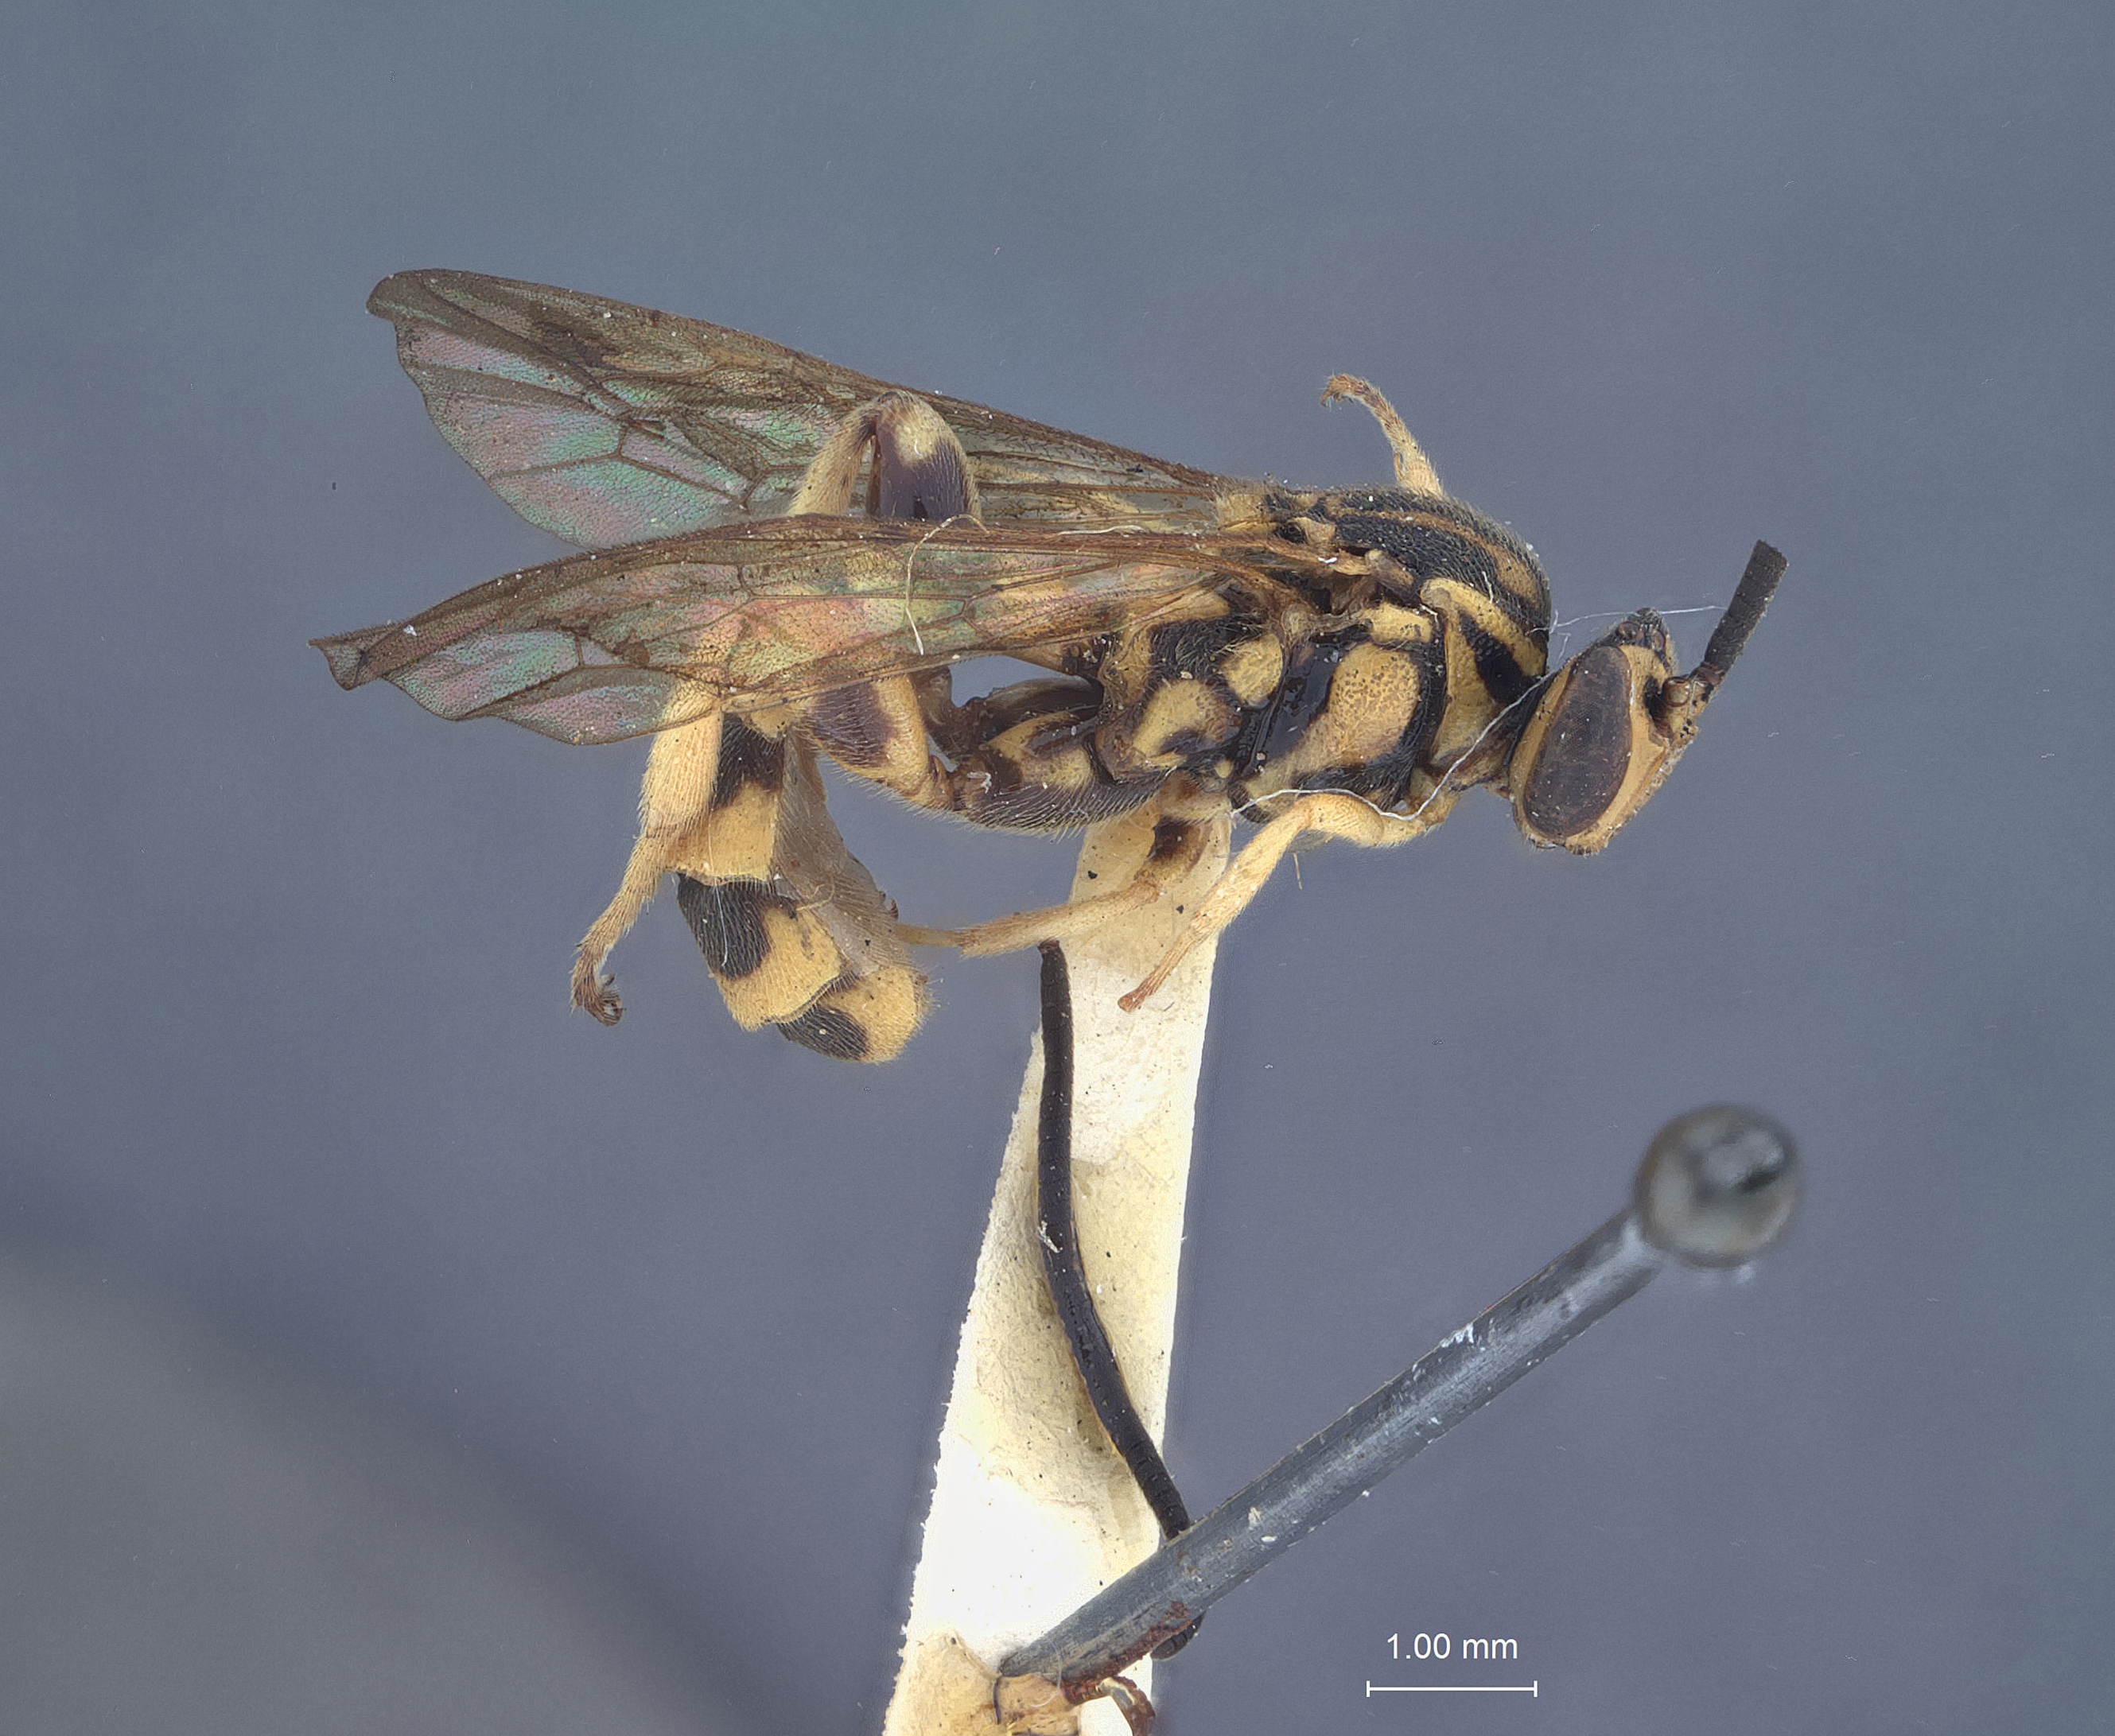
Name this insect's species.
Metopius notatus
